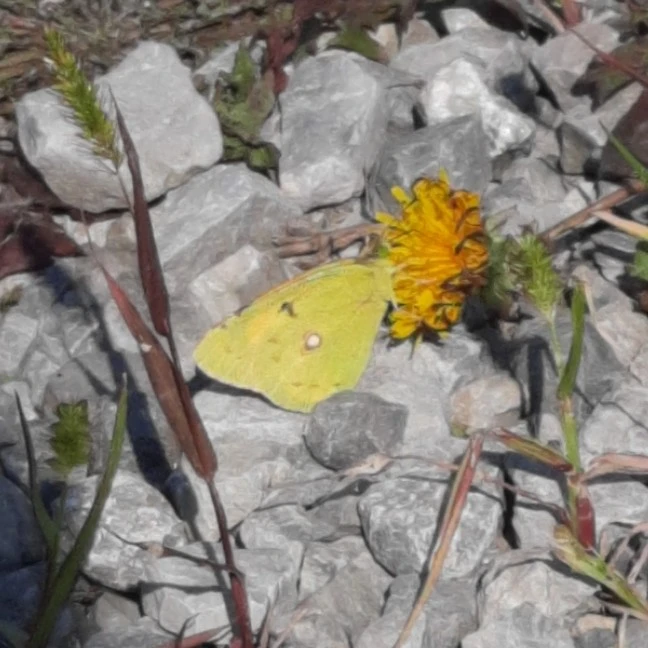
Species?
Colias croceus
